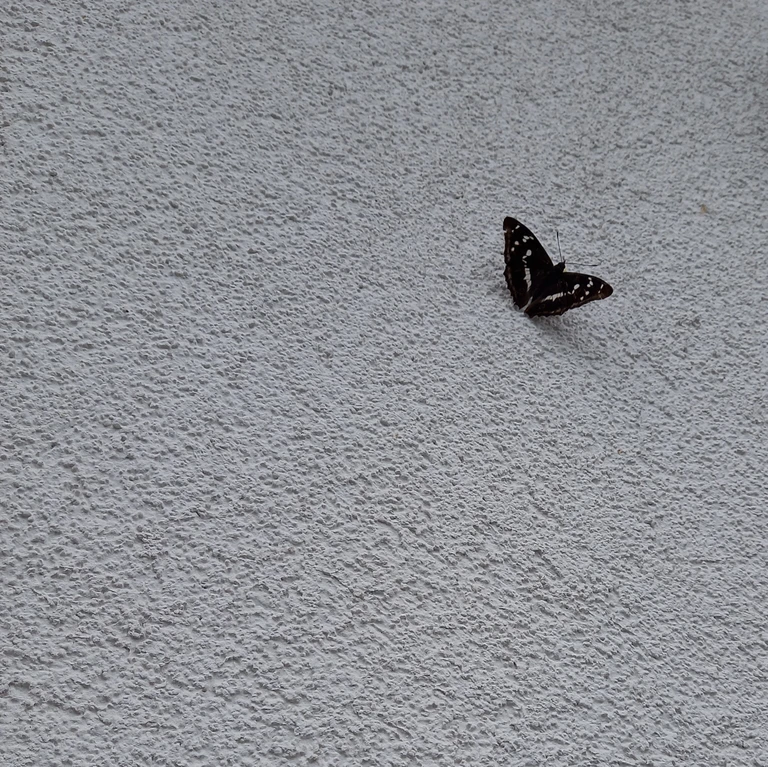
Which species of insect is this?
Apatura iris
